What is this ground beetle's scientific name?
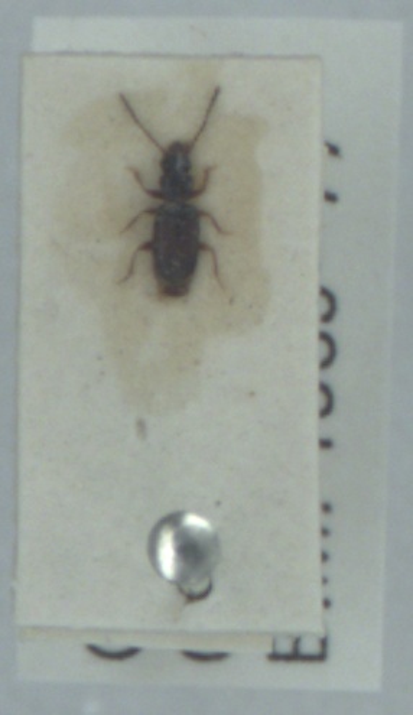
Perileptus areolatus
